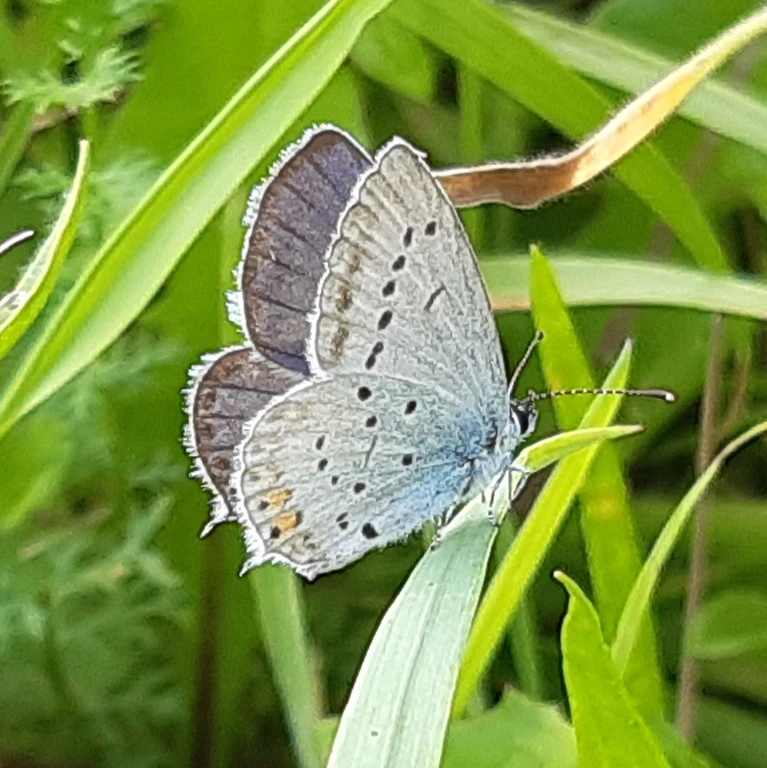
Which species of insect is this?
Cupido argiades (also Elkalyce argiades)
